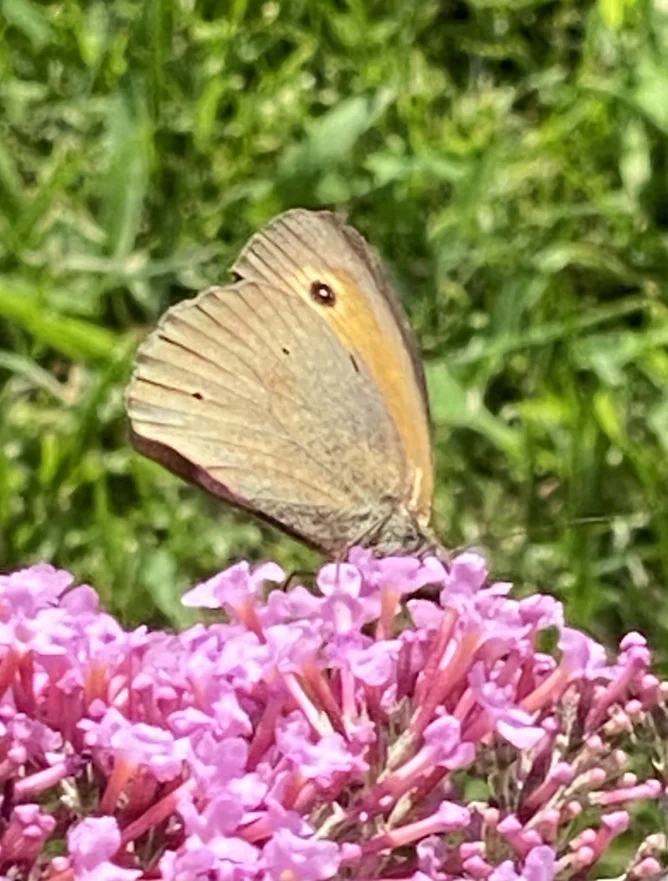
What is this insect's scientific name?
Maniola jurtina
